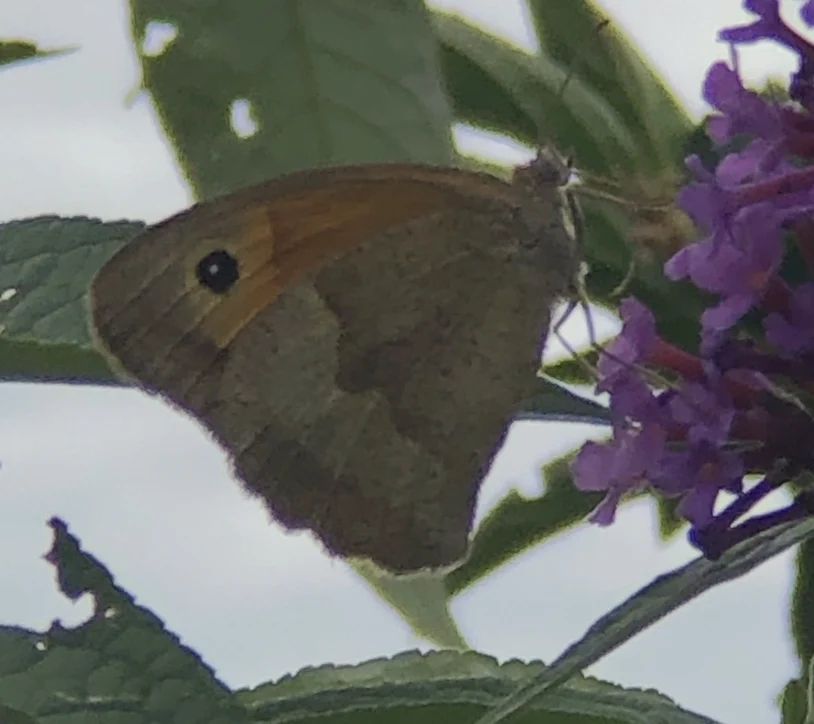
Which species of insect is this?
Maniola jurtina
